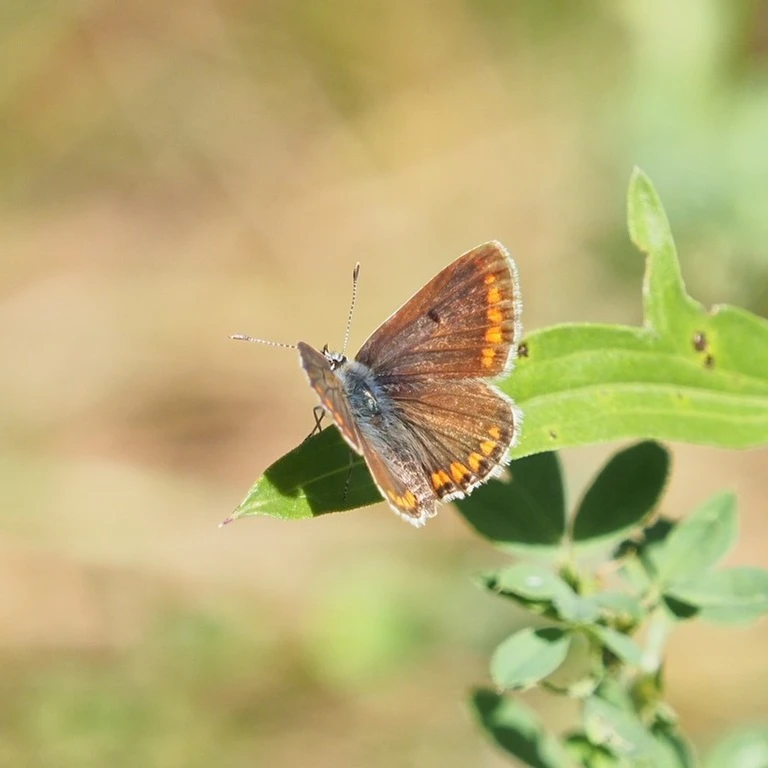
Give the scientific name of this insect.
Aricia agestis/artaxerxes
